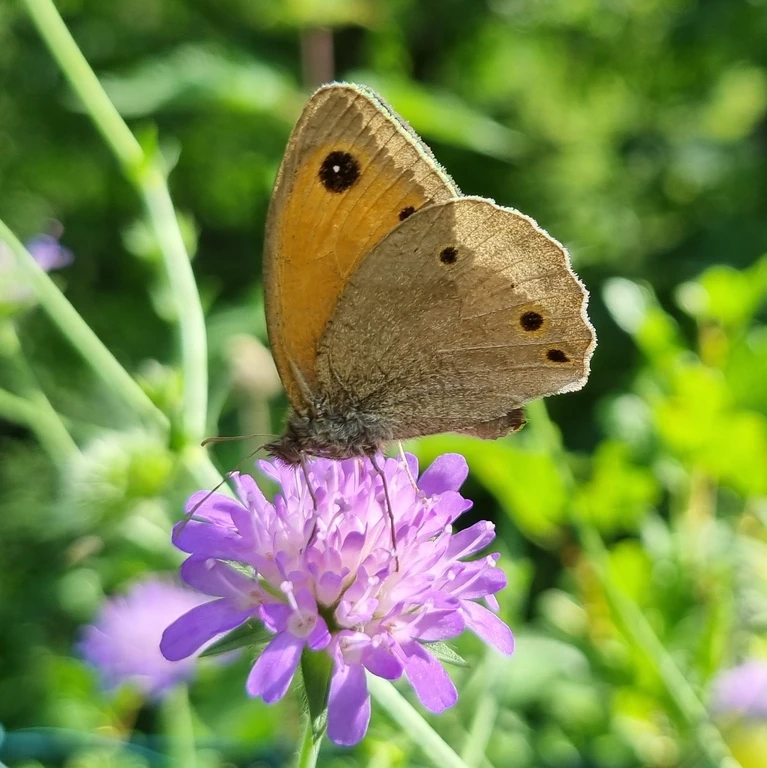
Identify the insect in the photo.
Maniola jurtina
